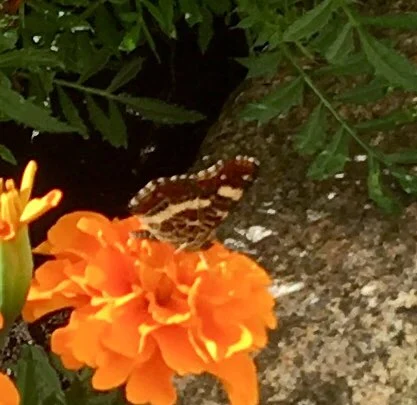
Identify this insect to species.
Araschnia levana
